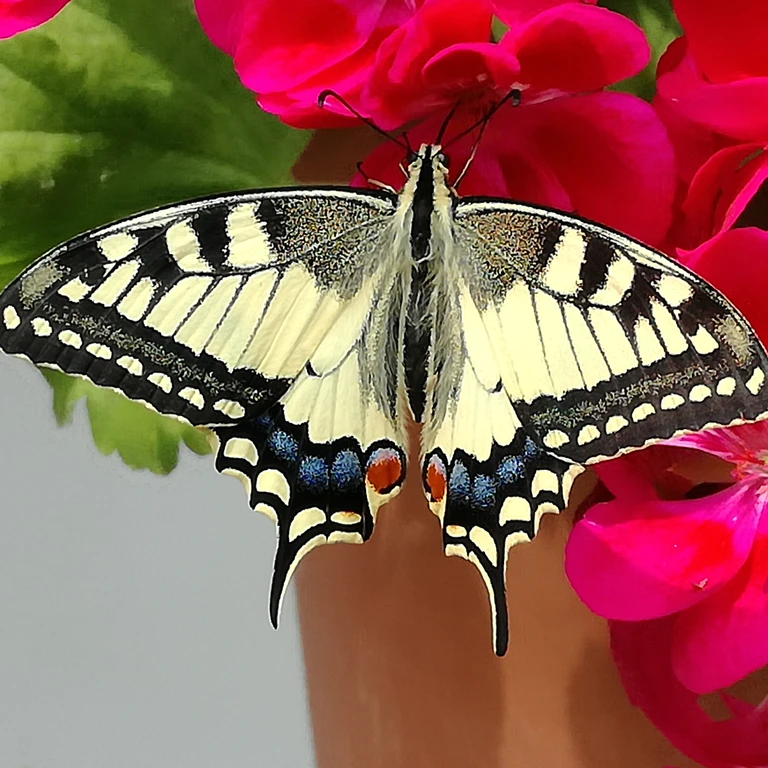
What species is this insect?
Papilio machaon
